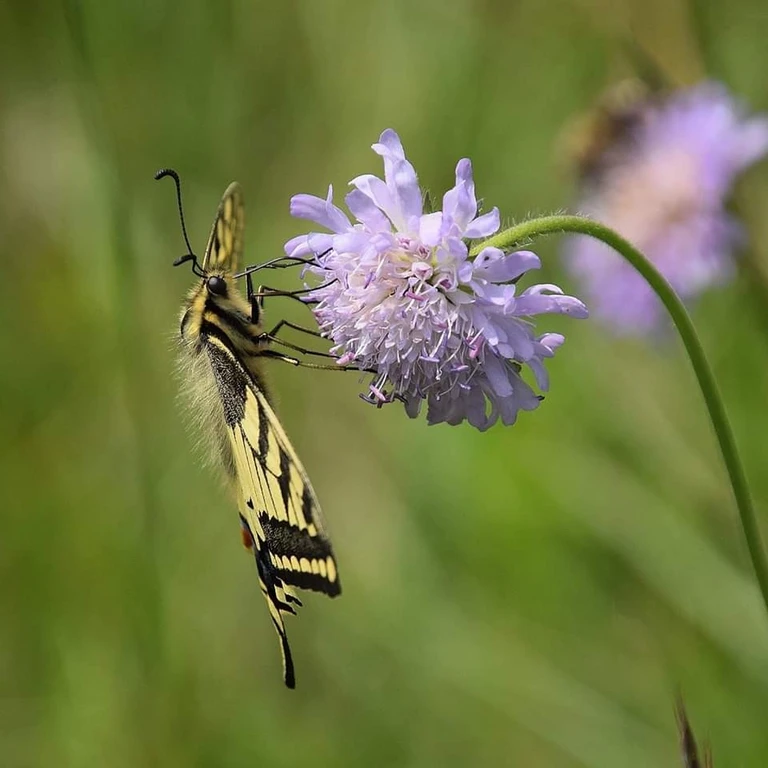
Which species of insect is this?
Papilio machaon
